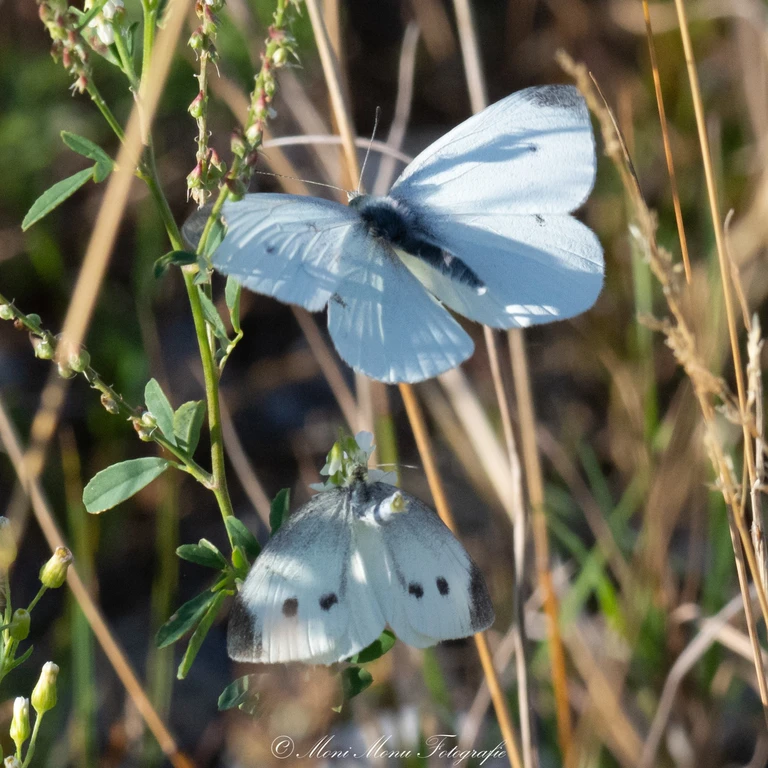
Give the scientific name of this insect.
Pieris rapae
